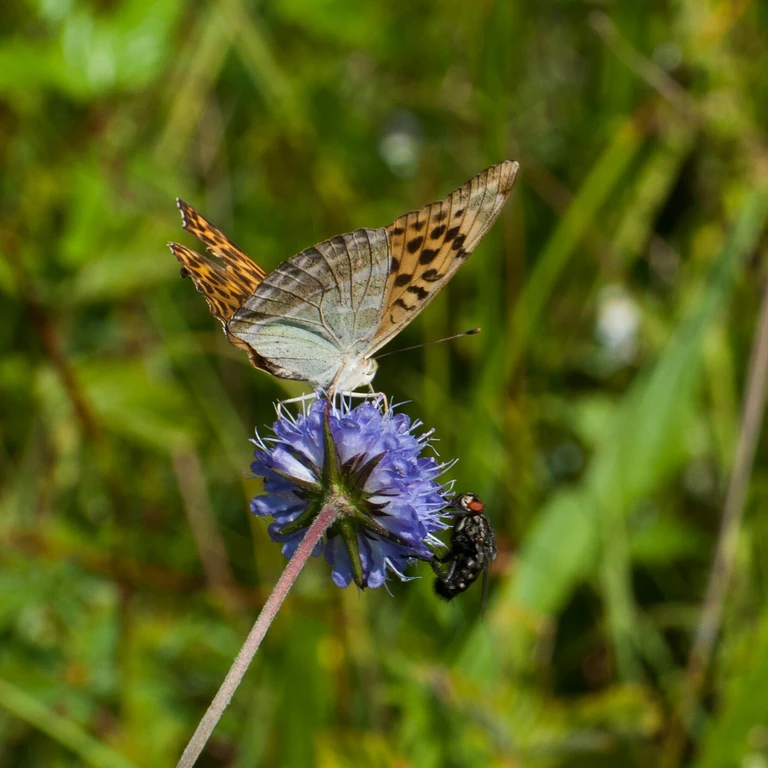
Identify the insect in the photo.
Argynnis paphia
